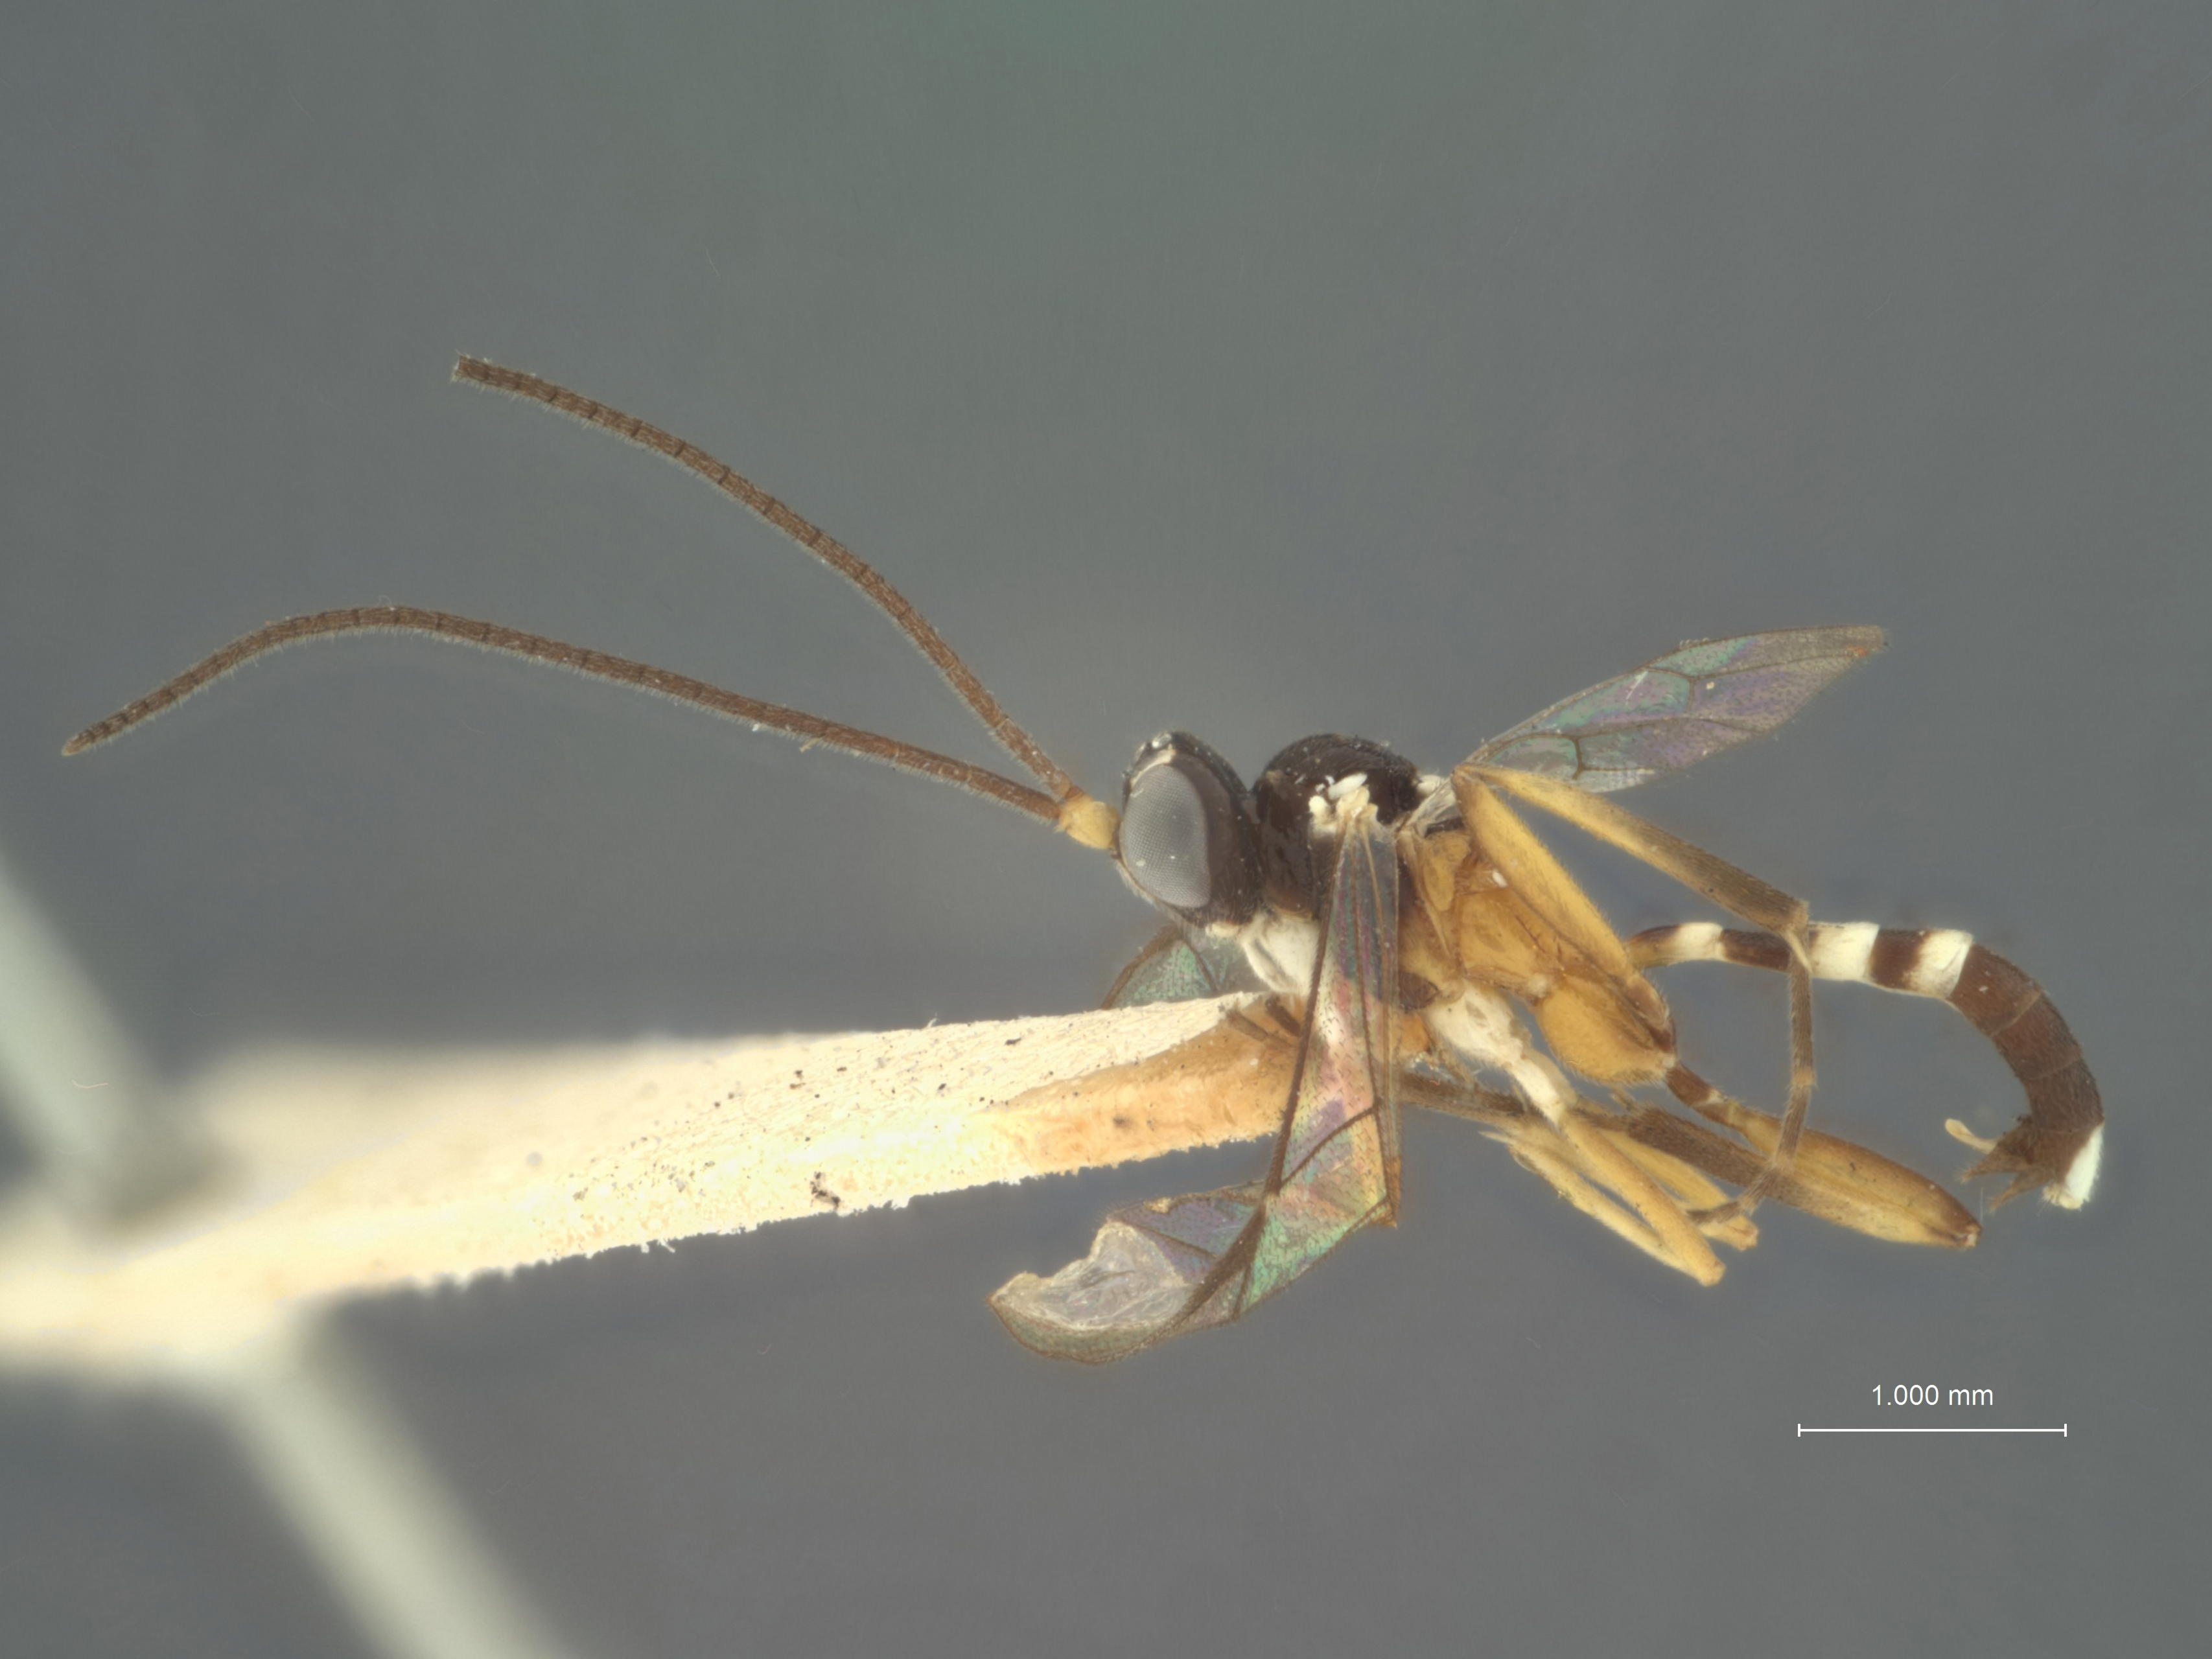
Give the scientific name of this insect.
Isotima metathoracica
